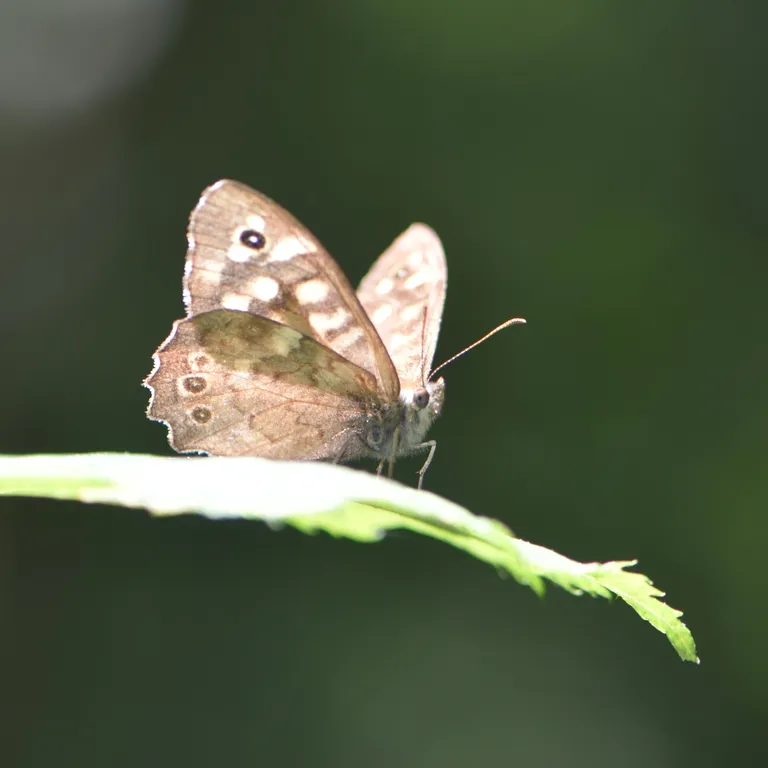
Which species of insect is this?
Pararge aegeria
